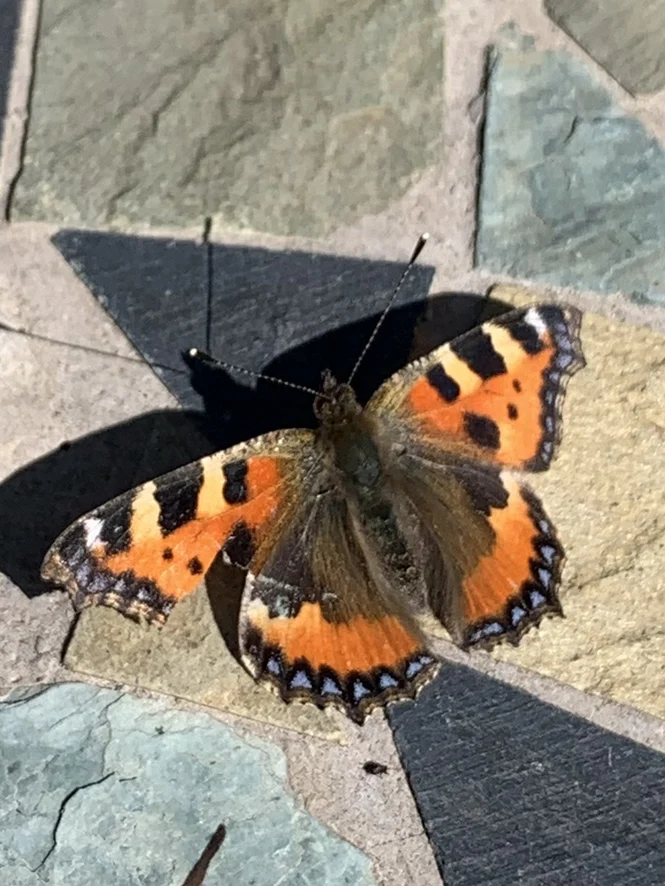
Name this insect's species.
Aglais urticae
